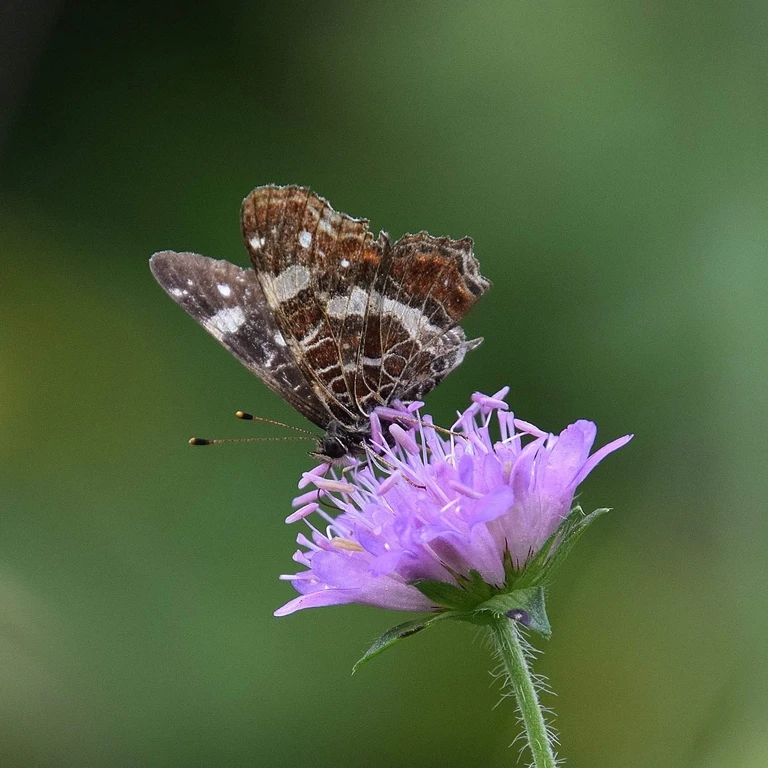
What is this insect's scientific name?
Araschnia levana
